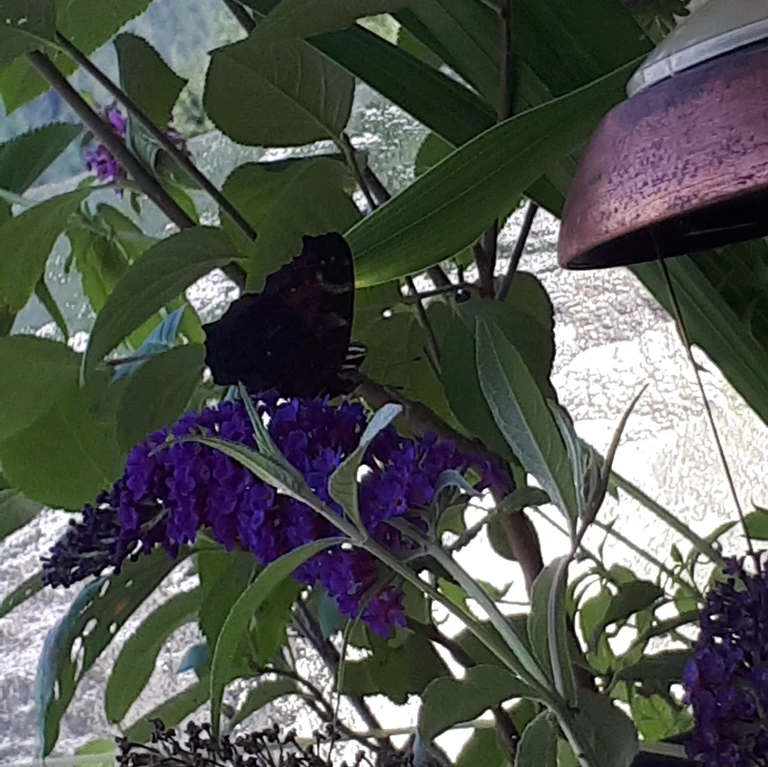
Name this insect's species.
Aglais io
